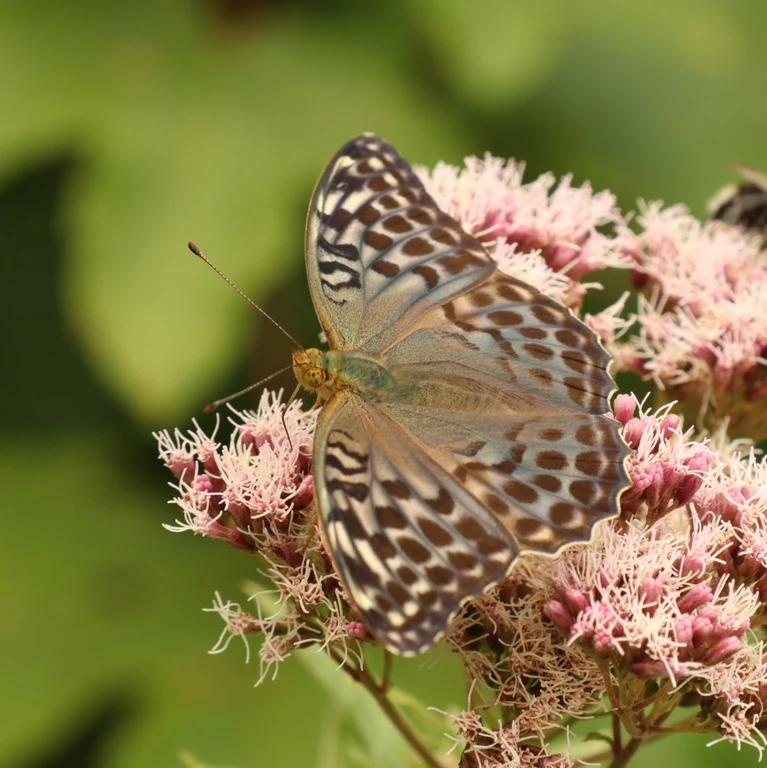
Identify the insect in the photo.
Argynnis paphia
